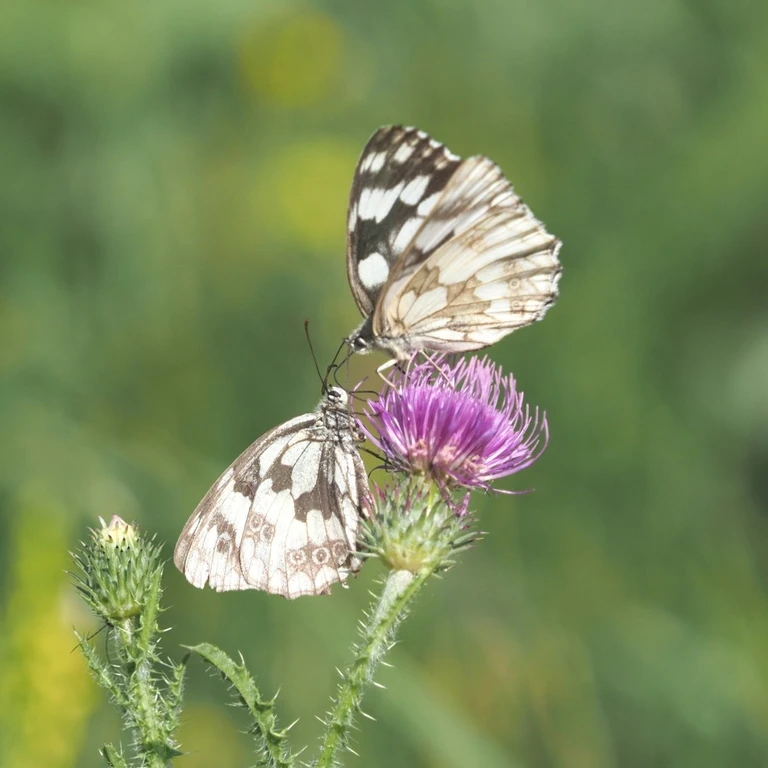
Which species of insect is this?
Melanargia galathea
